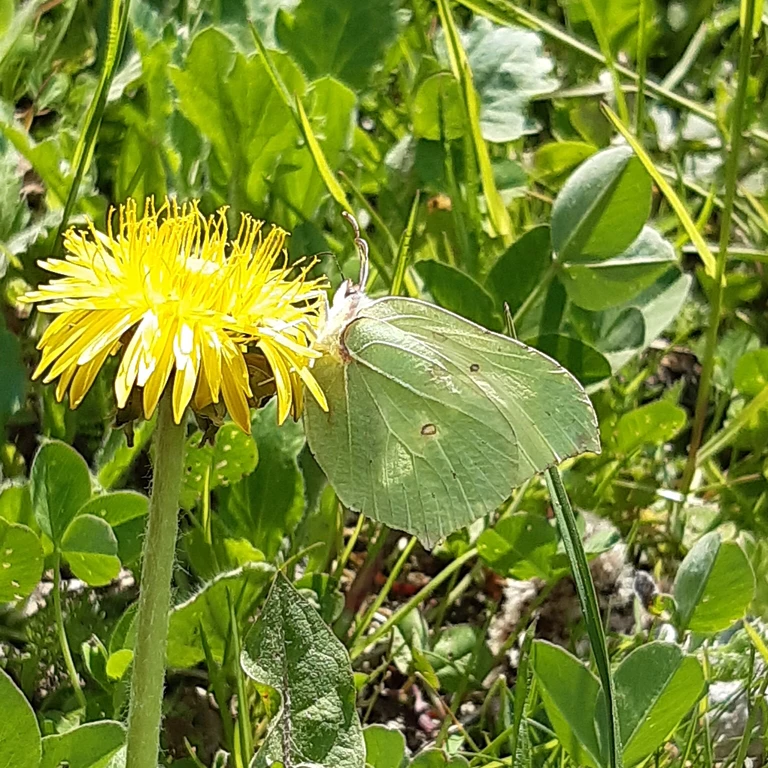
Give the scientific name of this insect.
Gonepteryx rhamni
